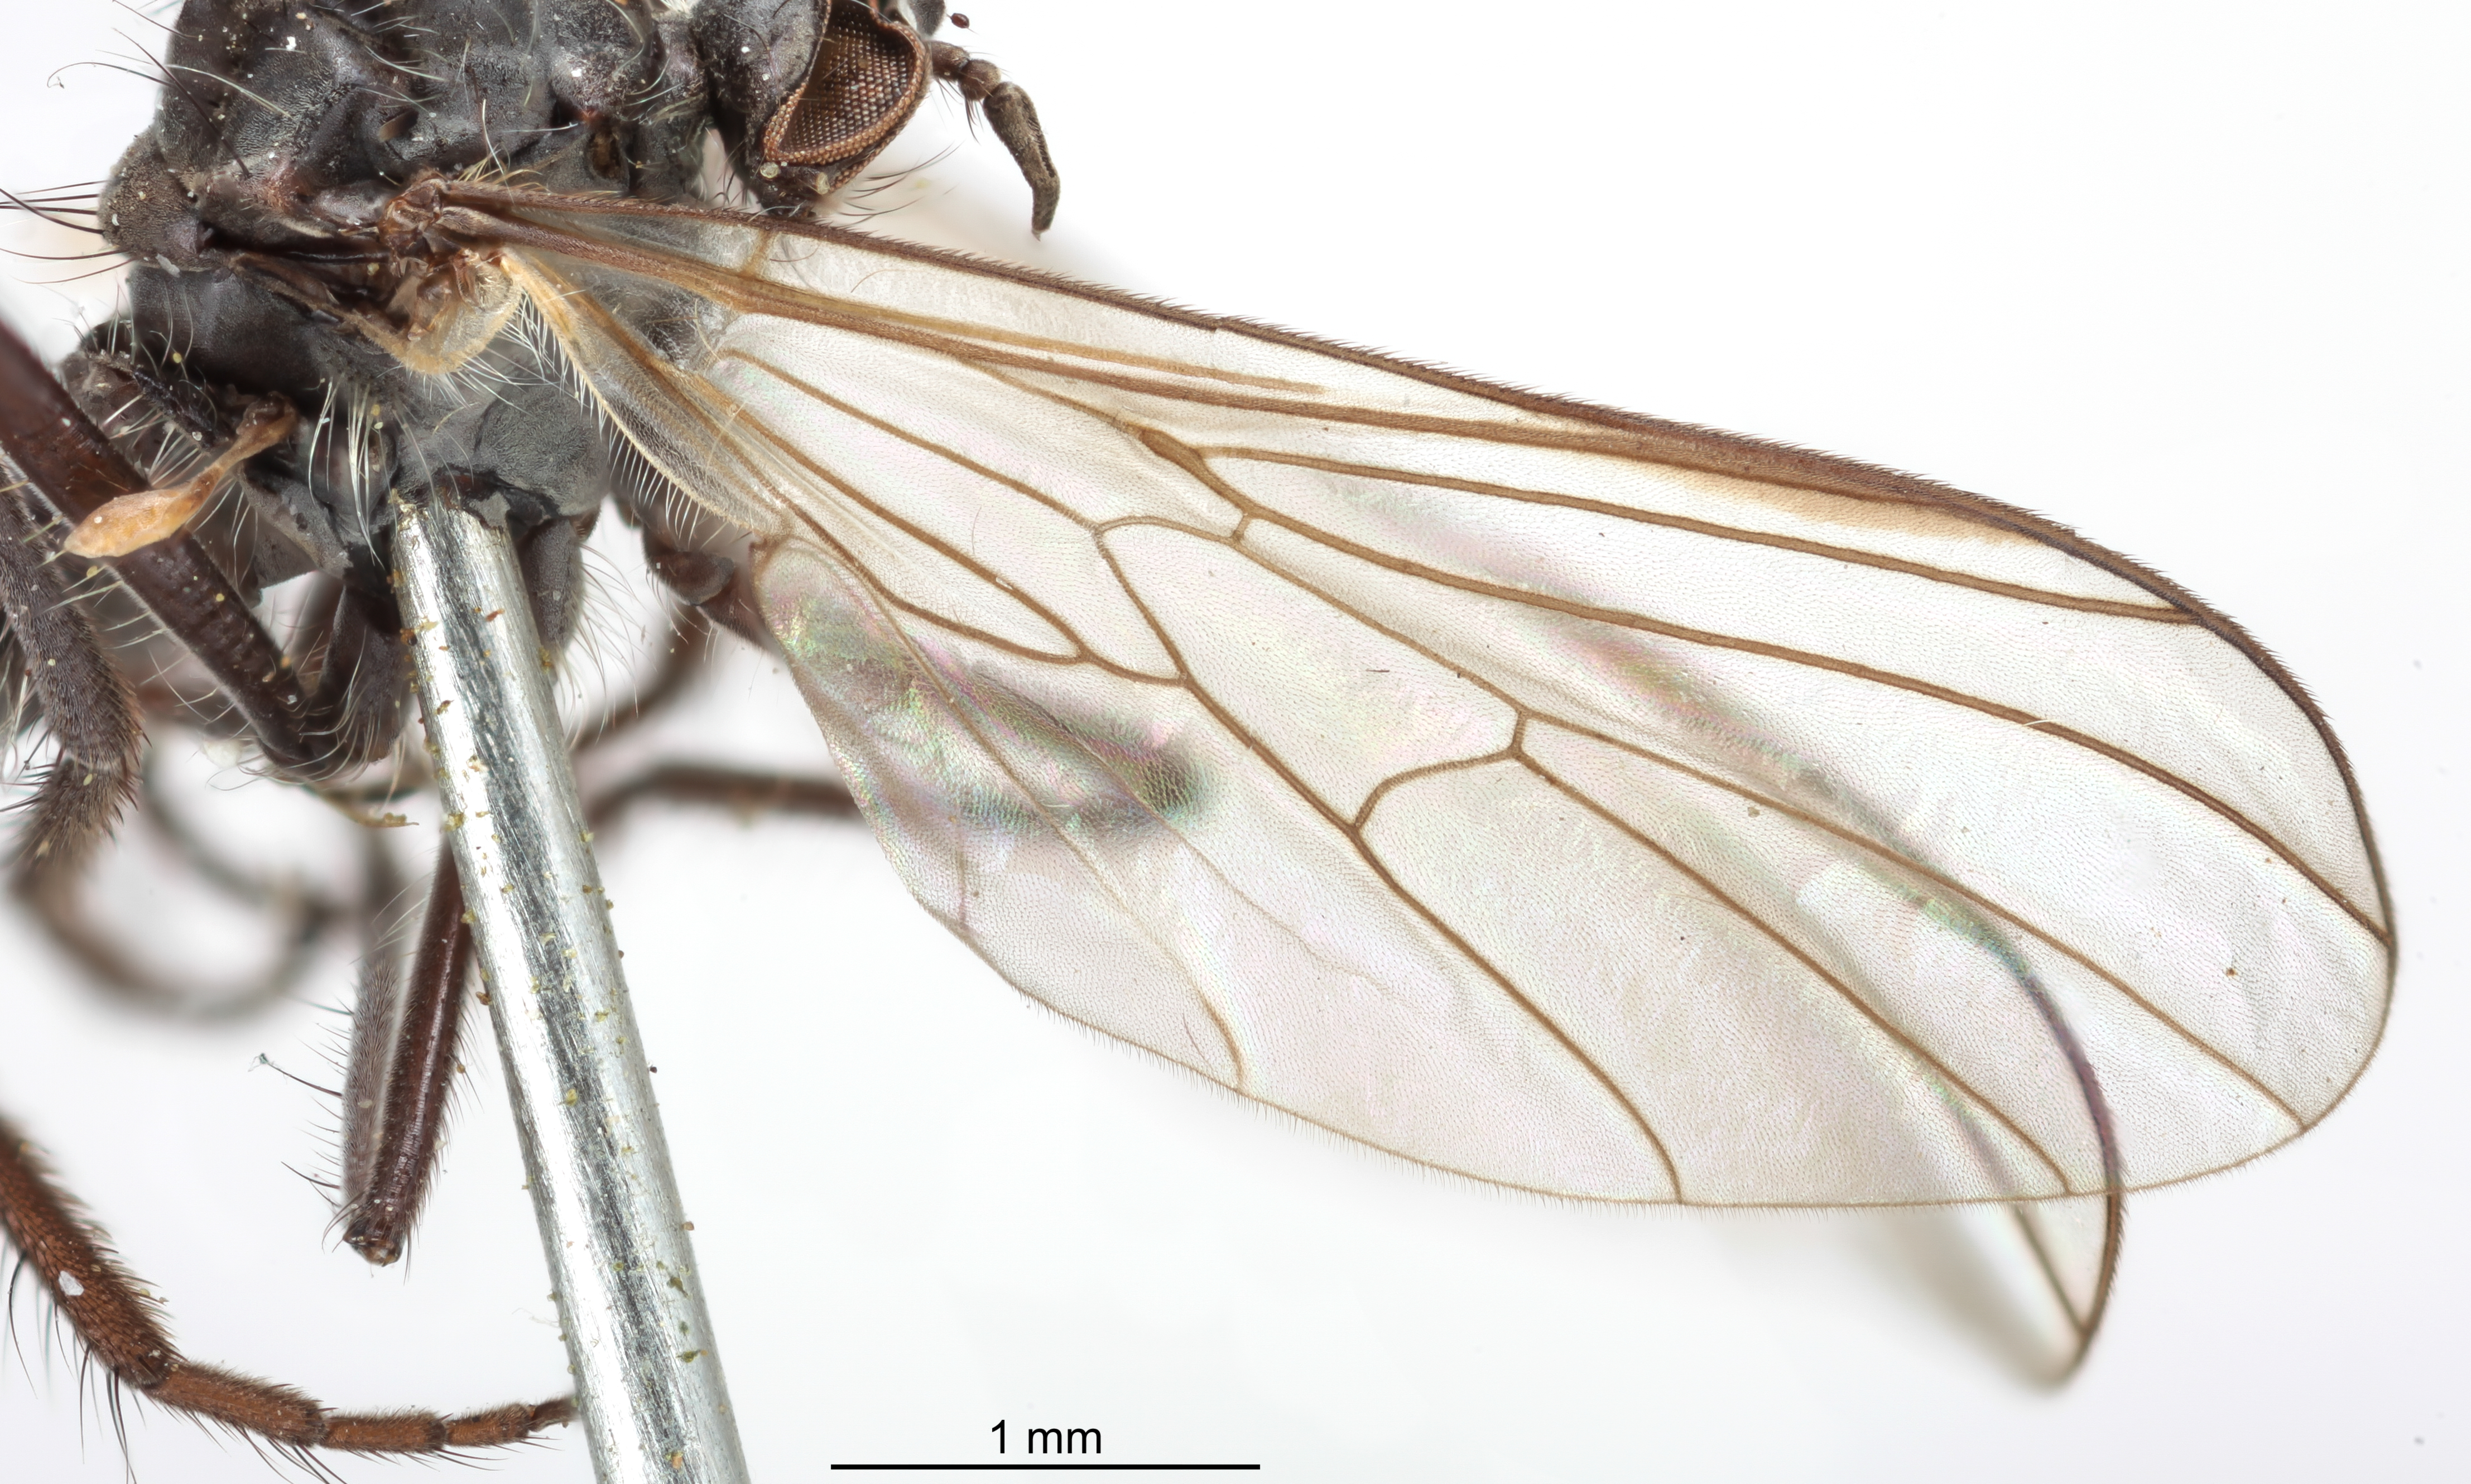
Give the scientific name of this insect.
Rhamphomyia albopilosa
